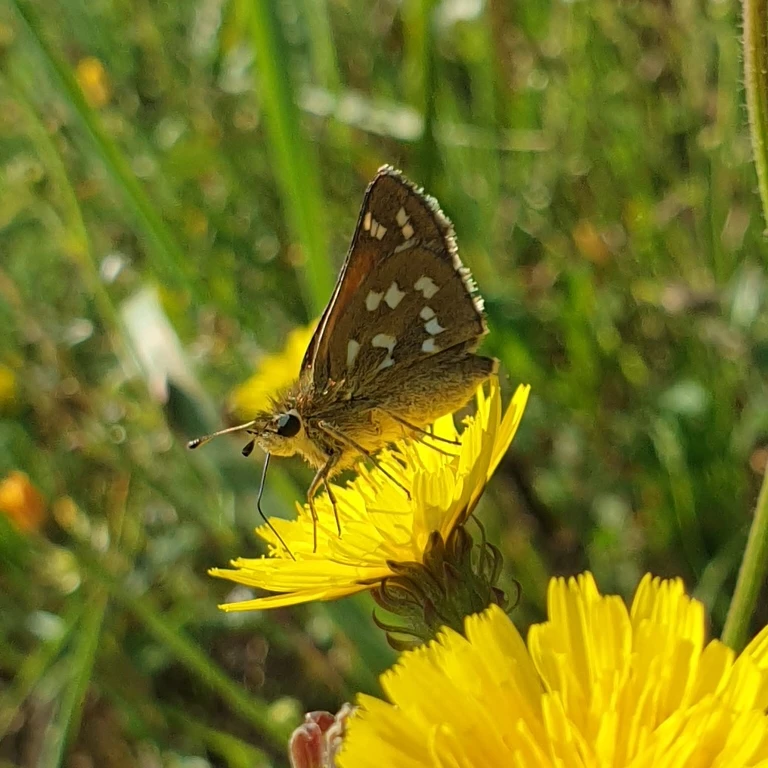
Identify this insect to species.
Hesperia comma
